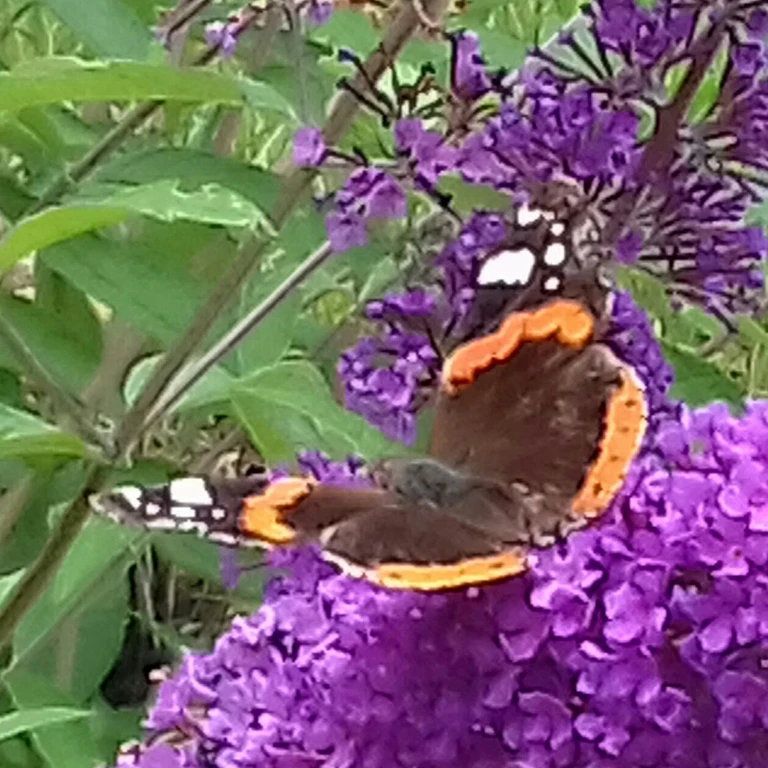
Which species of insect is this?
Vanessa atalanta
